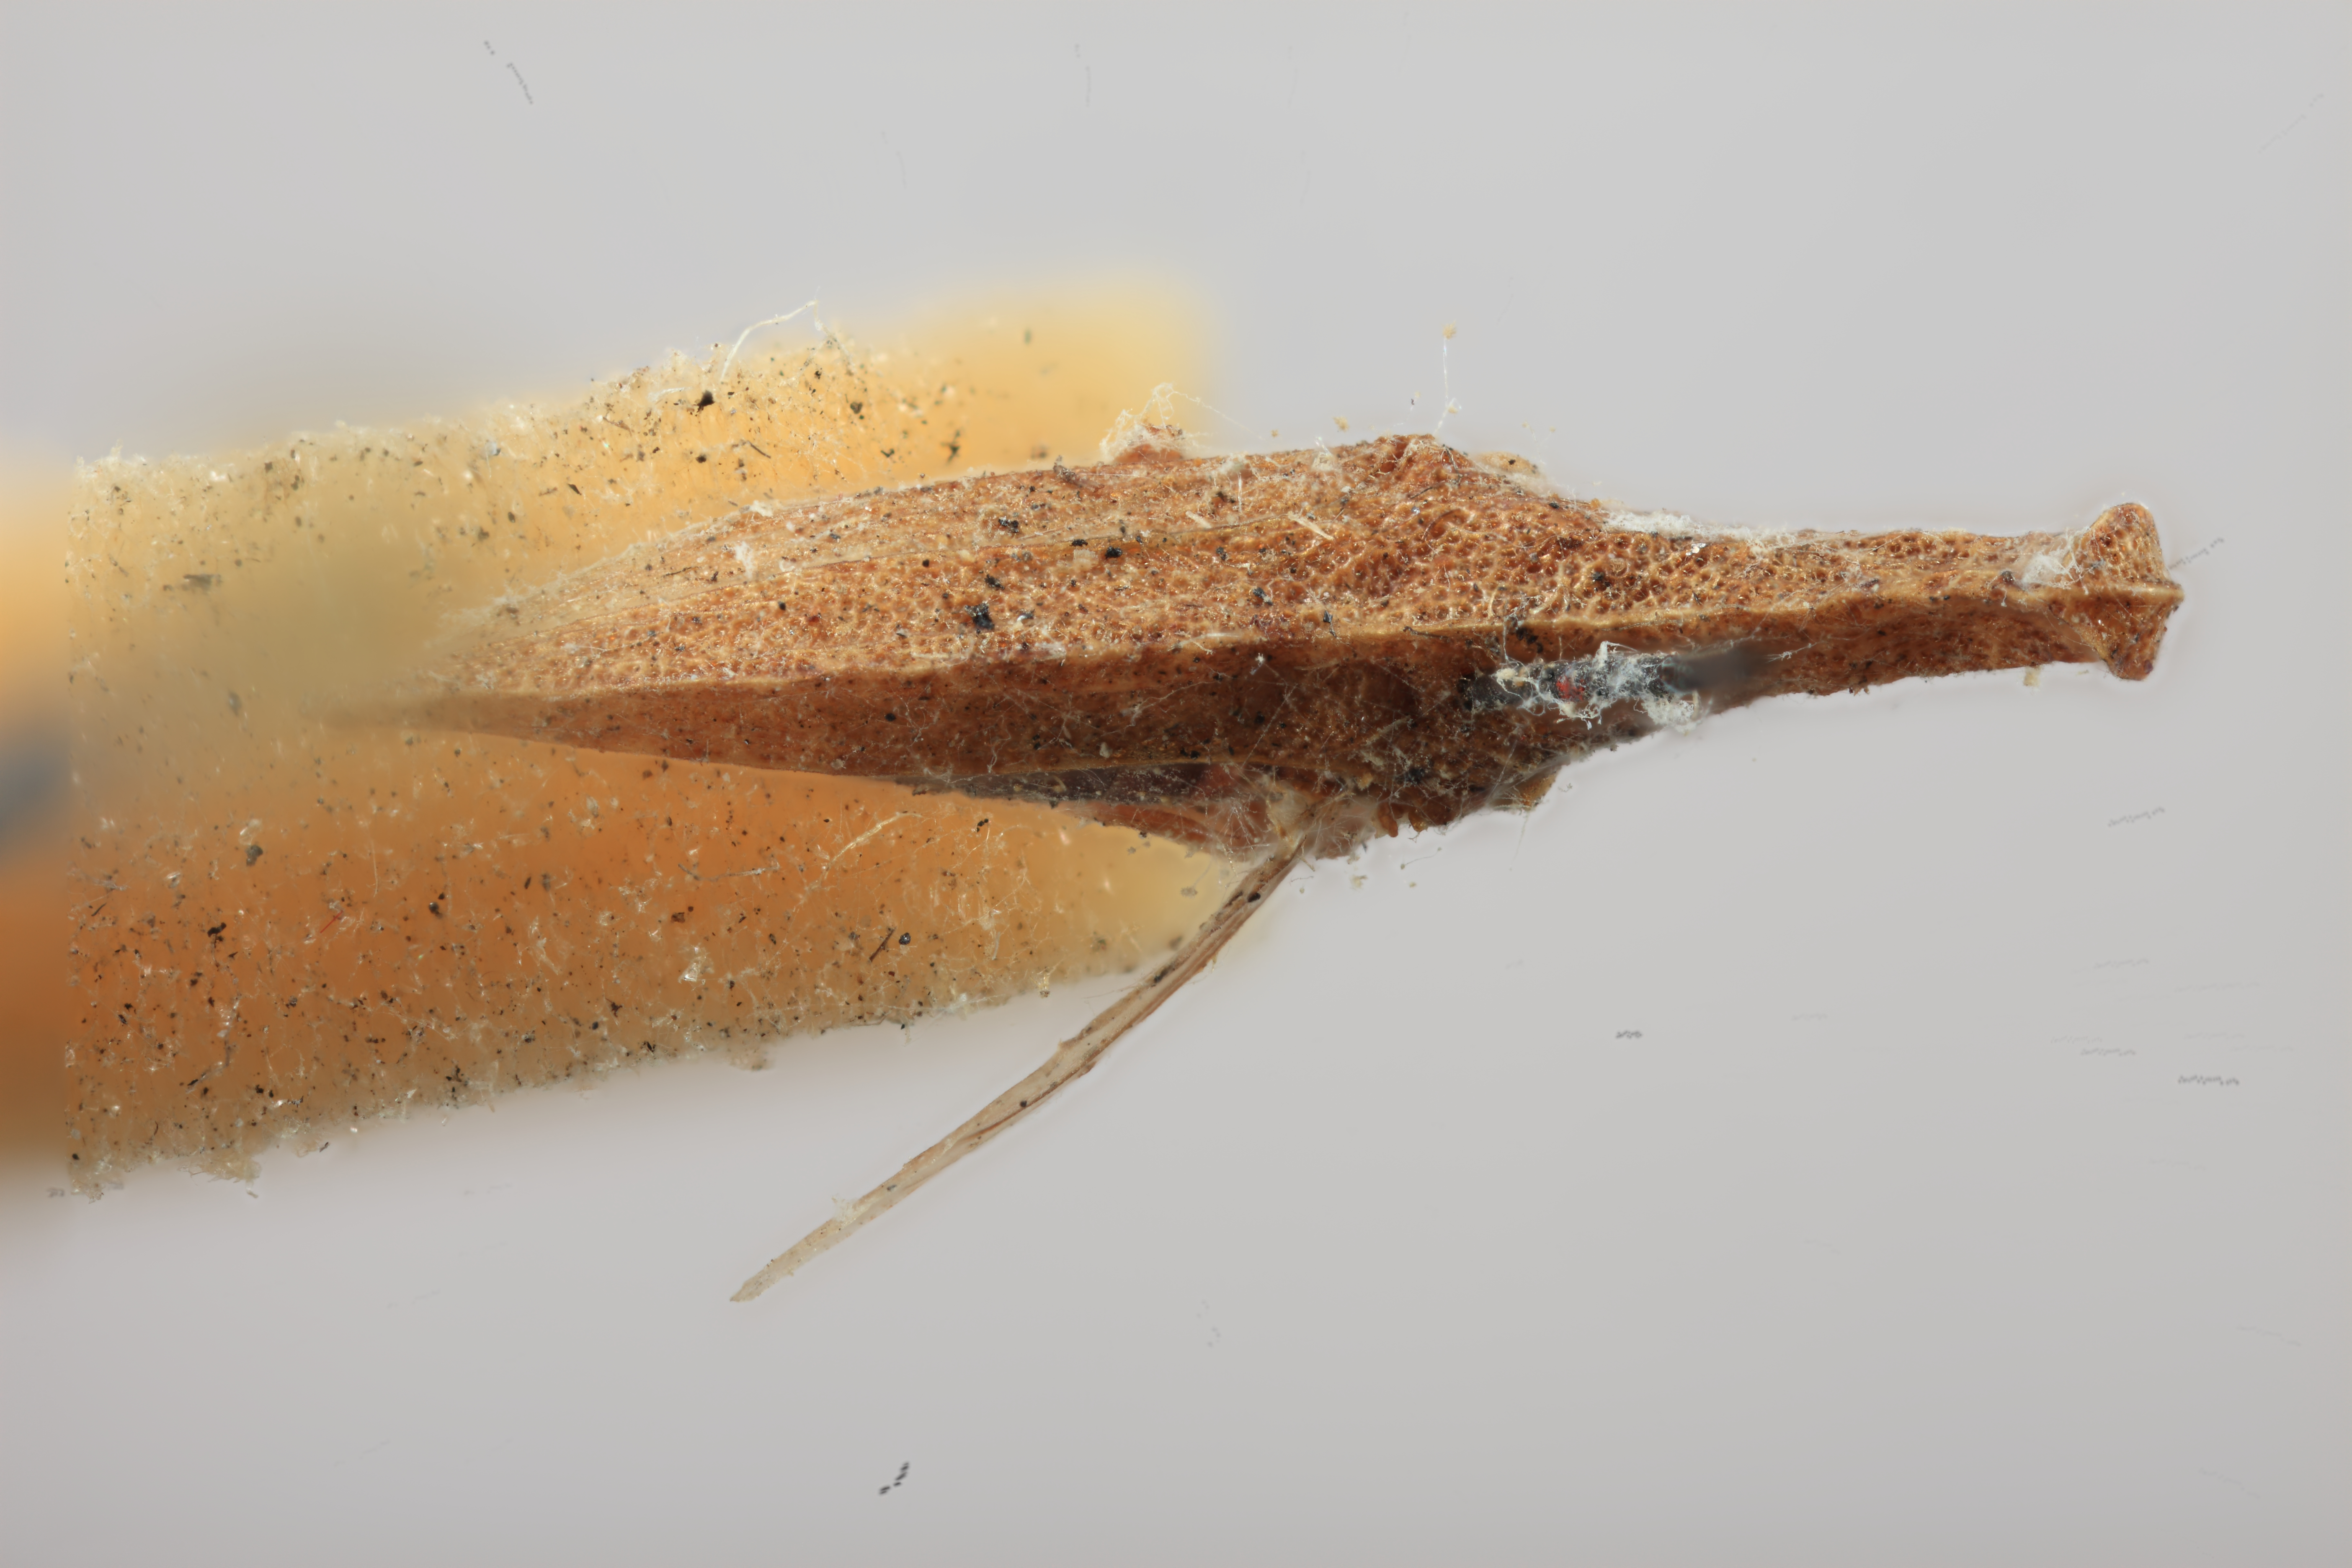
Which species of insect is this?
Aechmorpha californensis
